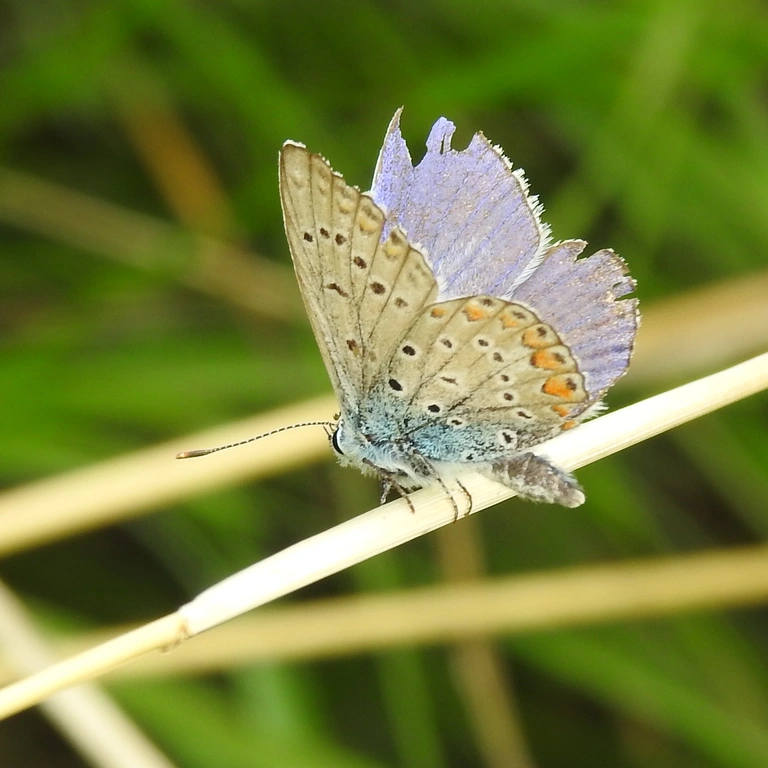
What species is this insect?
Polyommatus icarus
